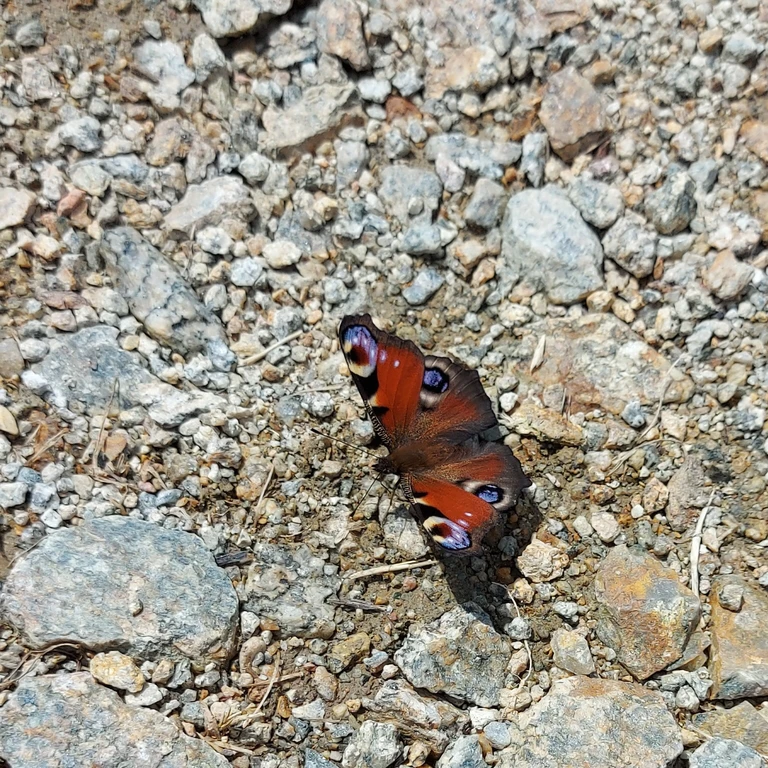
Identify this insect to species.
Aglais io
